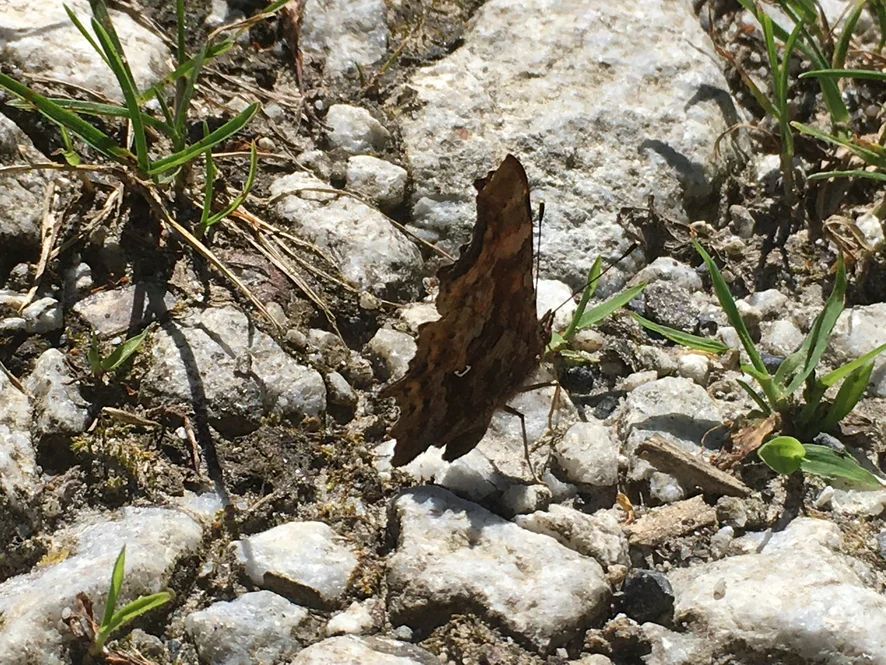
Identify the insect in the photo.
Polygonia c-album
